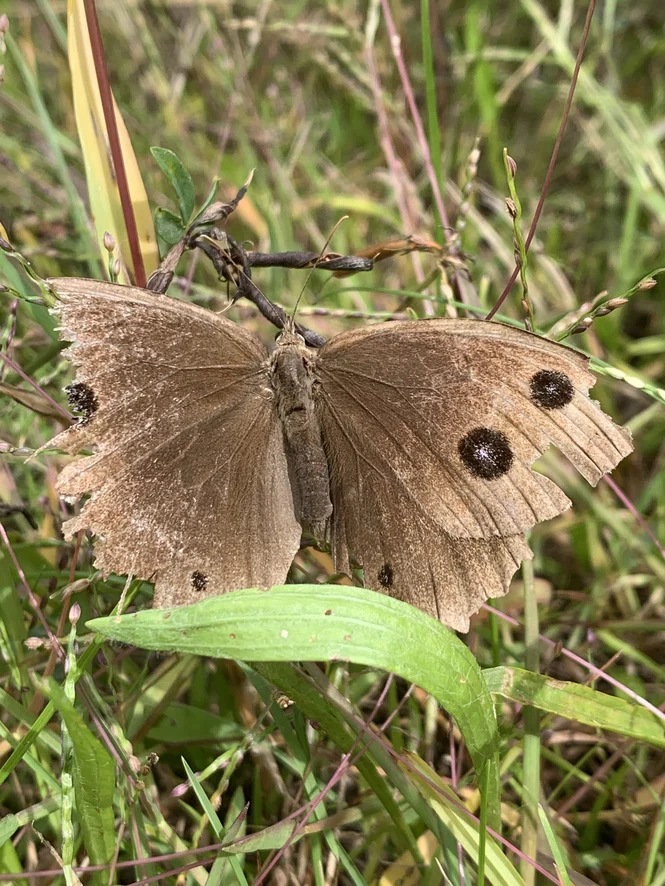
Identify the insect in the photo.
Minois dryas
